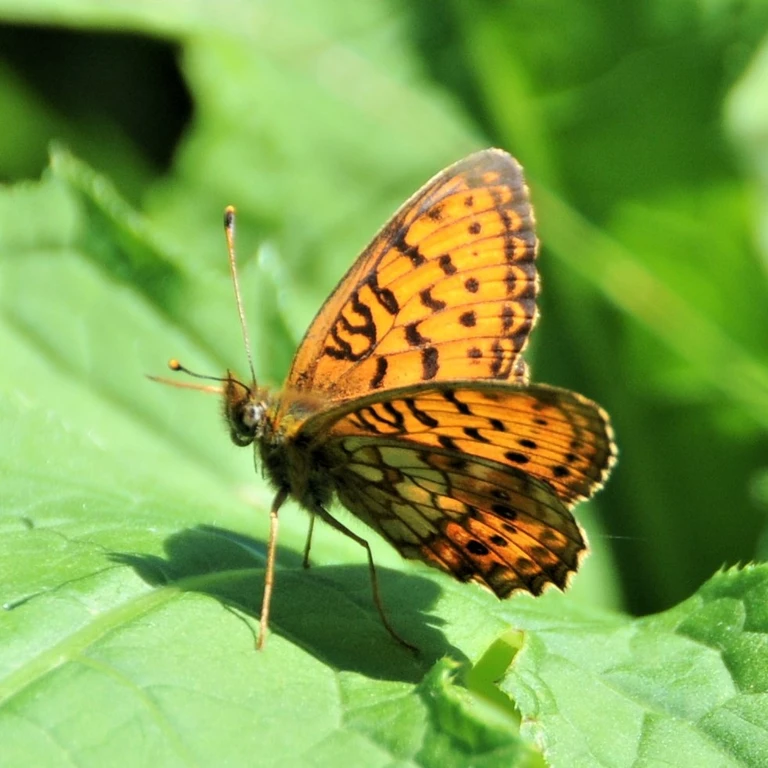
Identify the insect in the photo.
Brenthis ino
